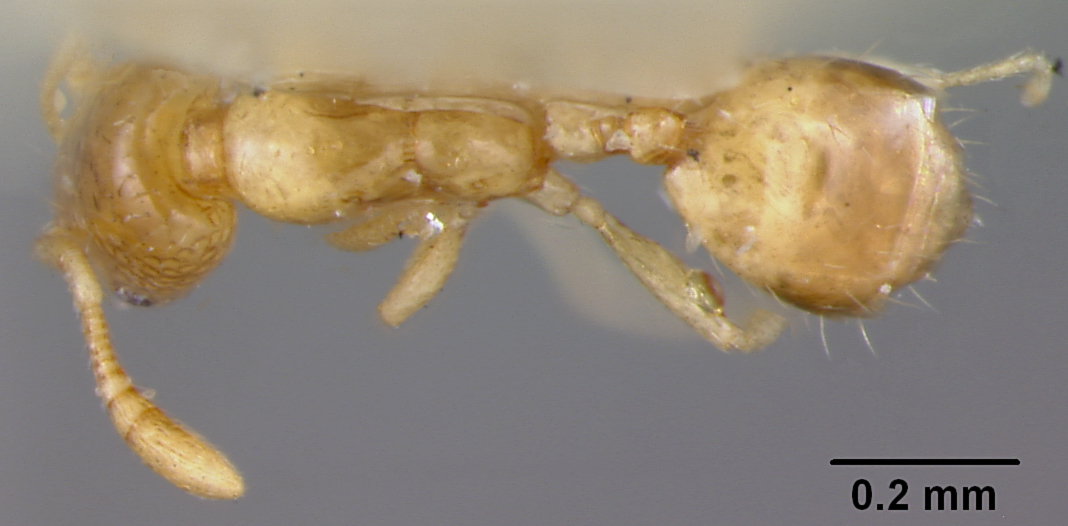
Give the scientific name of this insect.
Monomorium atomus
